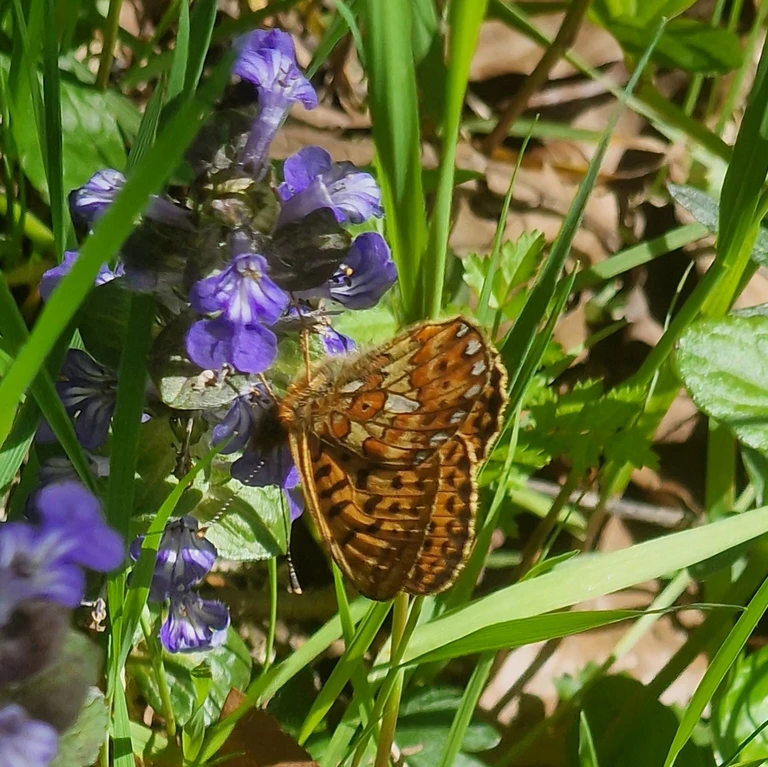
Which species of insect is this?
Boloria euphrosyne (also Clossiana euphrosyne)
